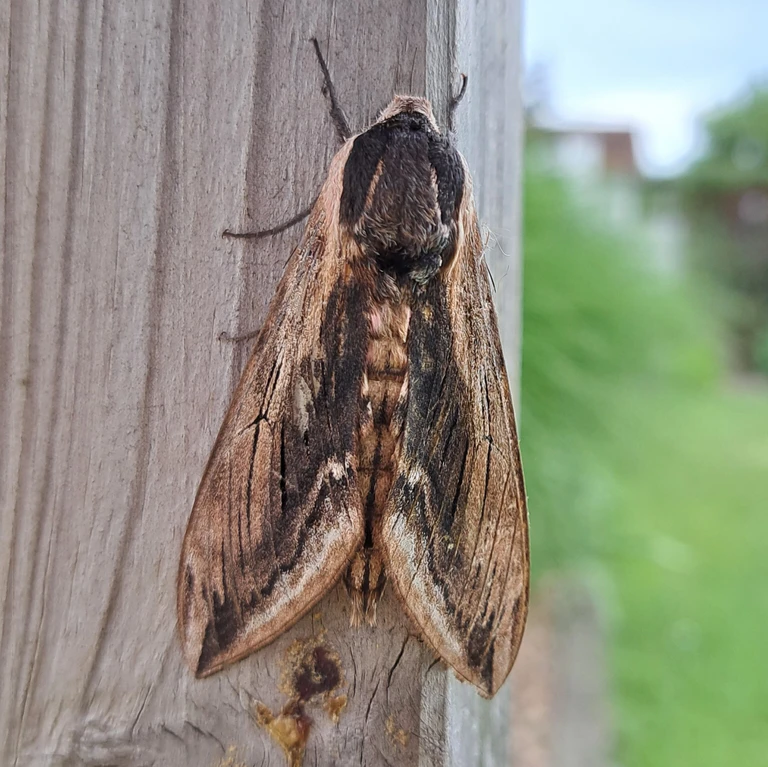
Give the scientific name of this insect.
Sphinx ligustri
